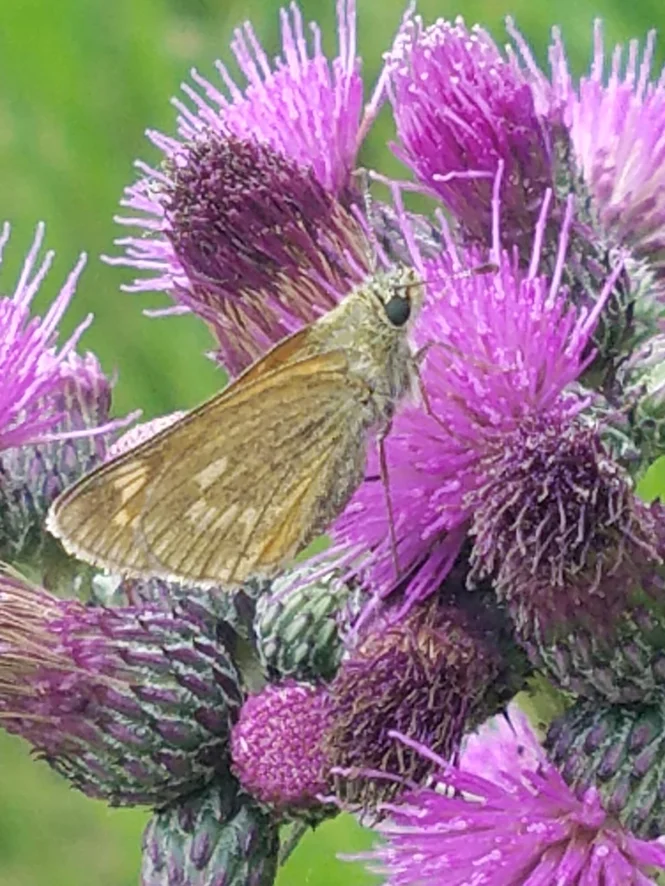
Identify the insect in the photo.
Ochlodes sylvanus (also Ochlodes venata)
